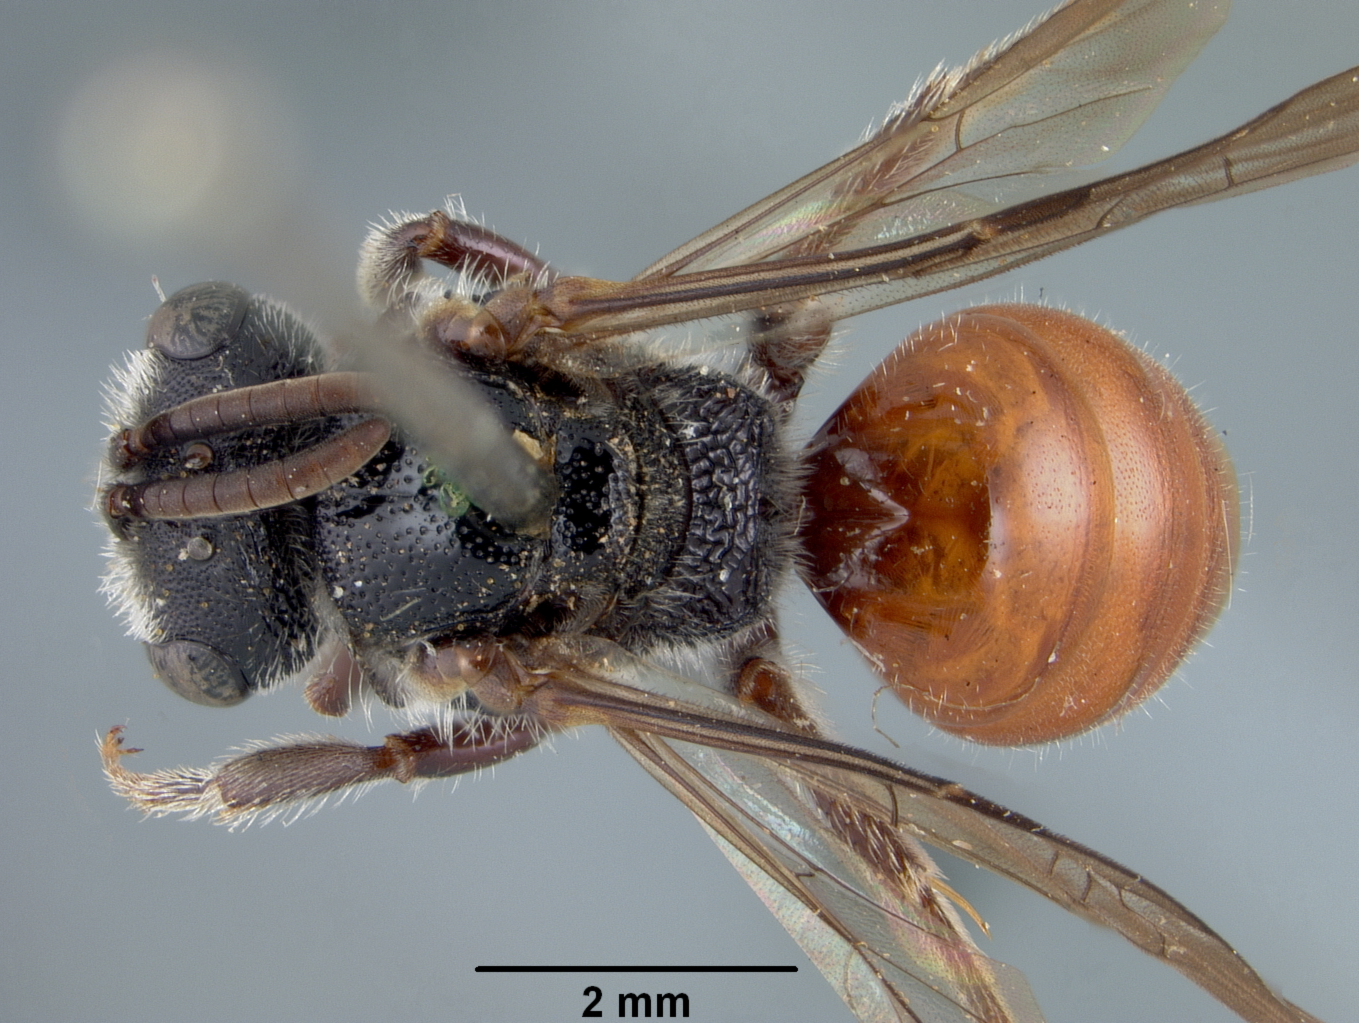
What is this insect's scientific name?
Sphecodes hesperellus
